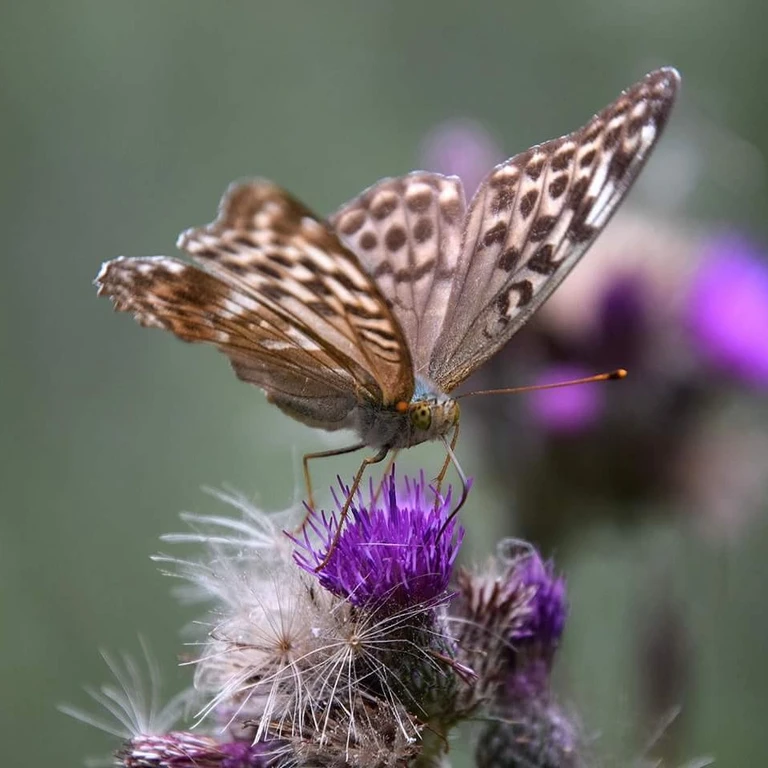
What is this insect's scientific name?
Argynnis paphia
